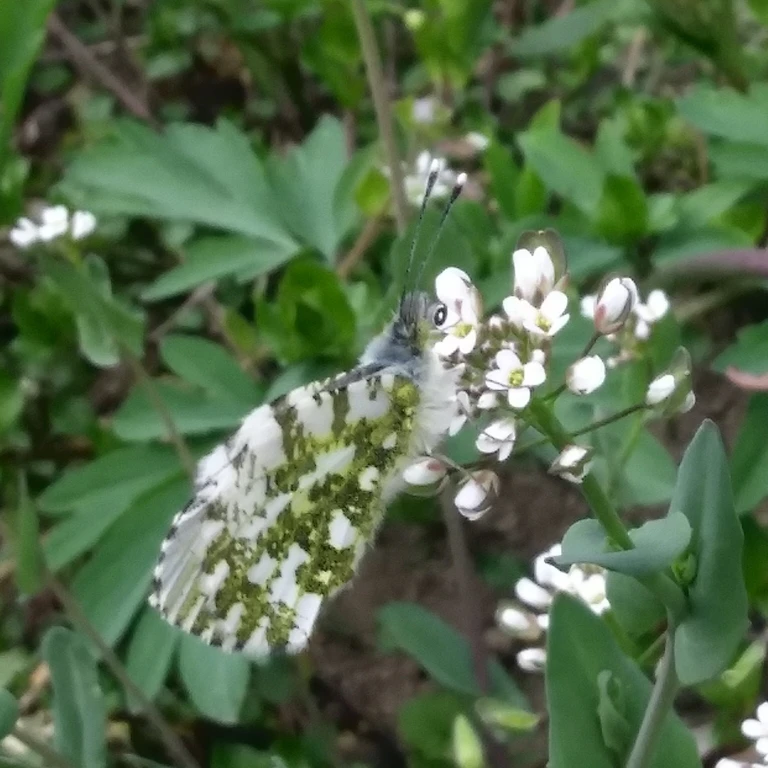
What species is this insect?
Anthocharis cardamines
